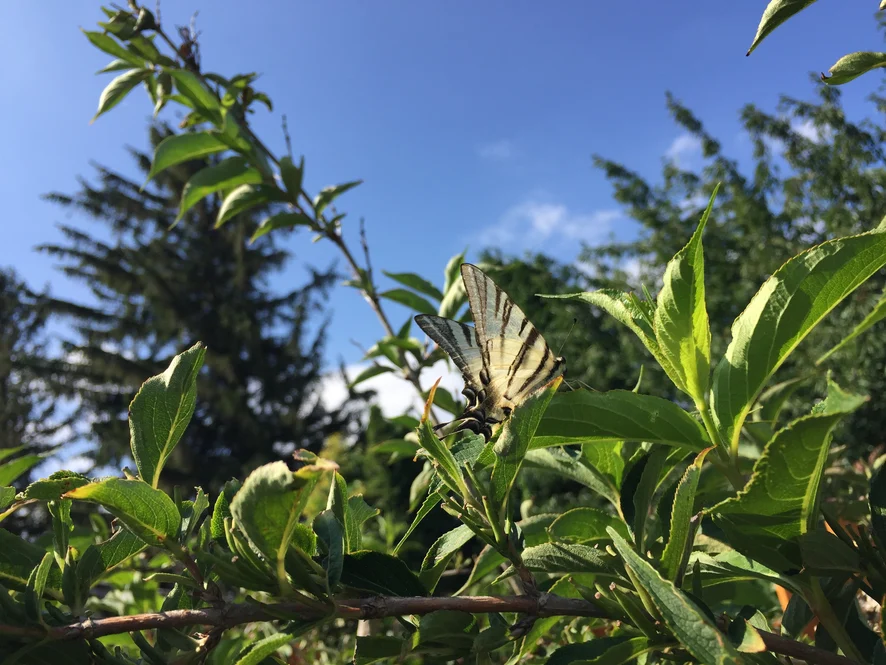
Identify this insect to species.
Iphiclides podalirius
